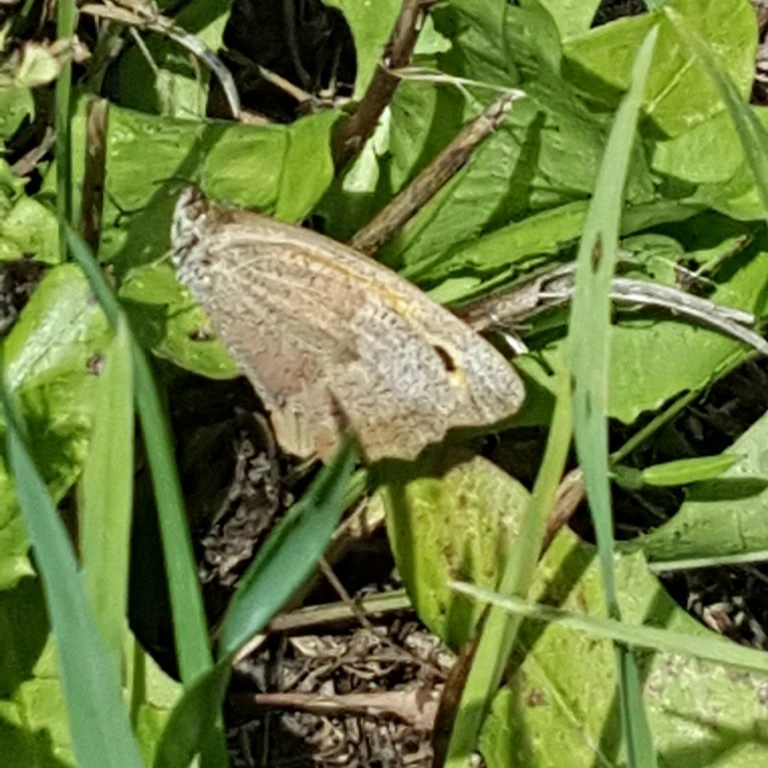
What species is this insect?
Maniola jurtina
